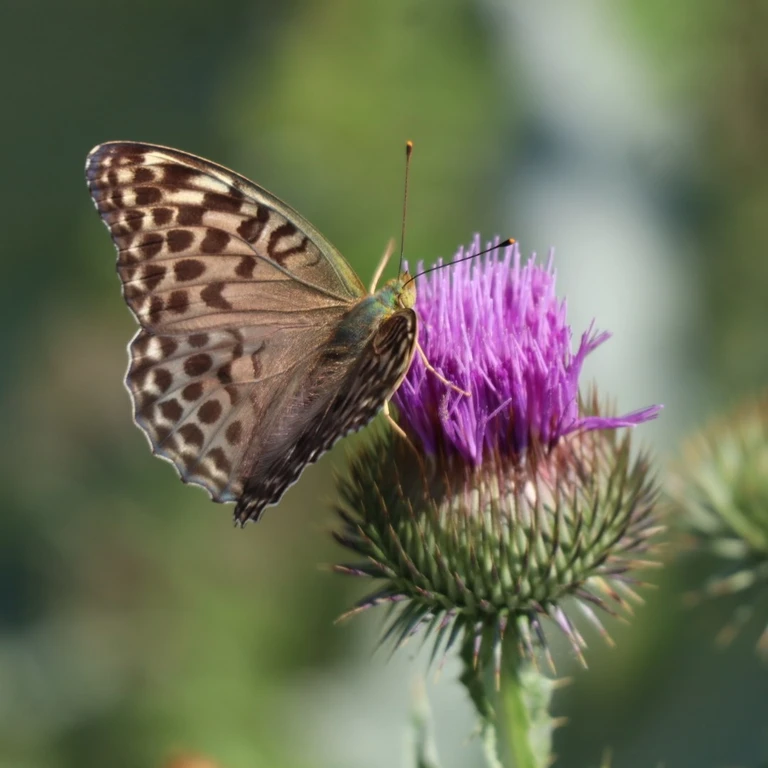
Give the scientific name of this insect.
Argynnis paphia
